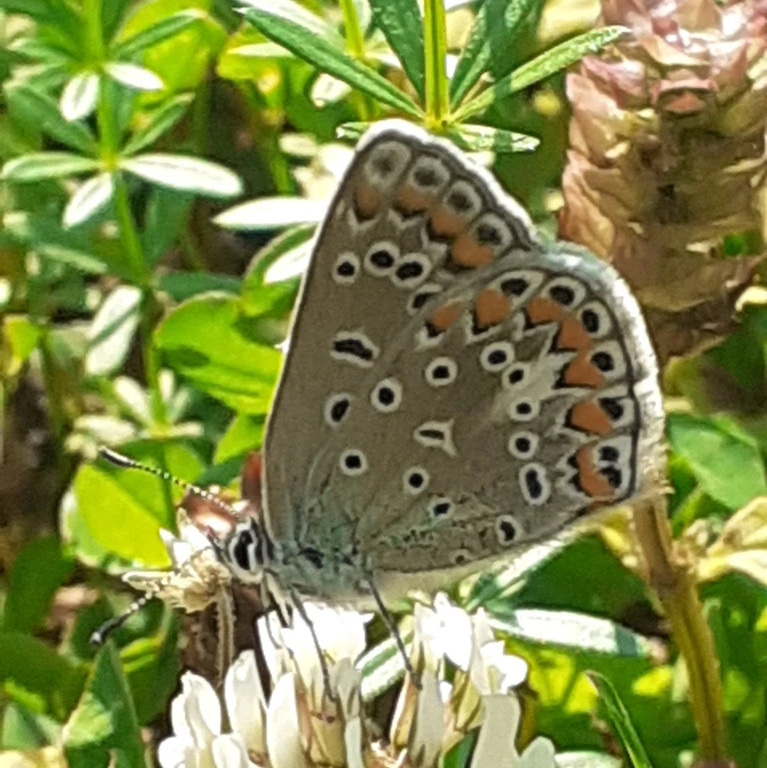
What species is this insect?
Polyommatus icarus
